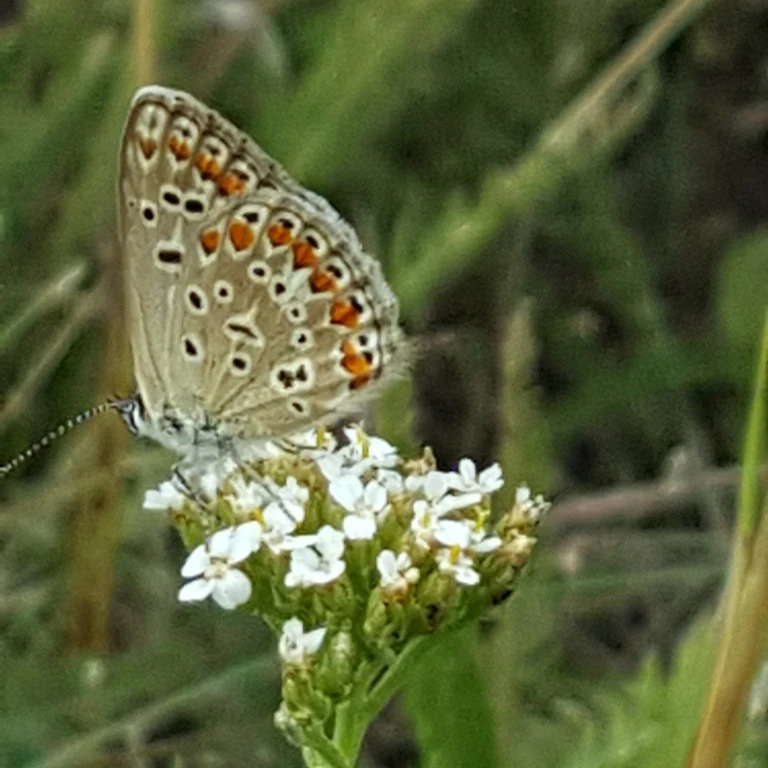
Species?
Polyommatus icarus
